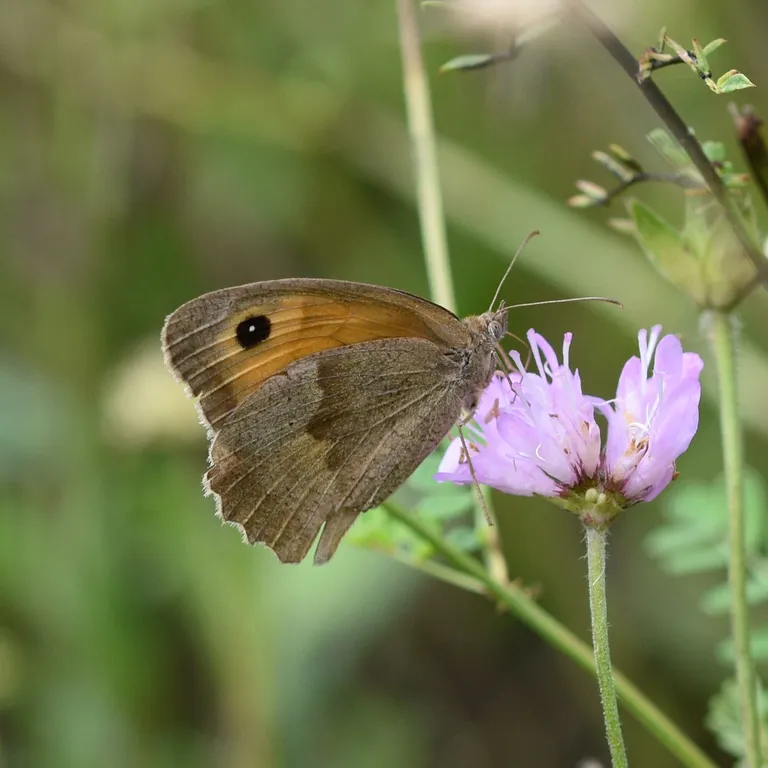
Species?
Maniola jurtina
